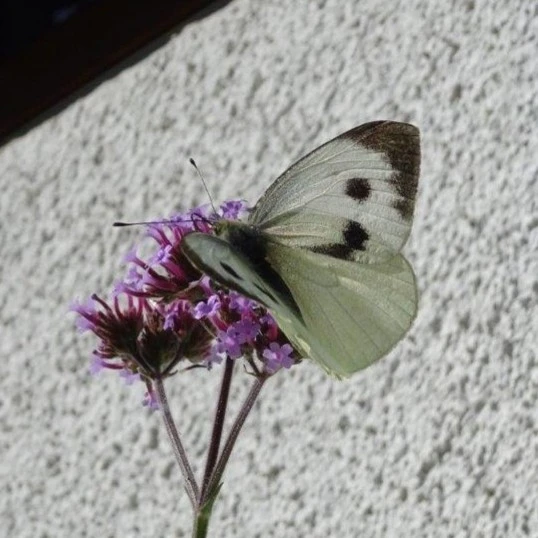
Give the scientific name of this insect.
Pieris brassicae
